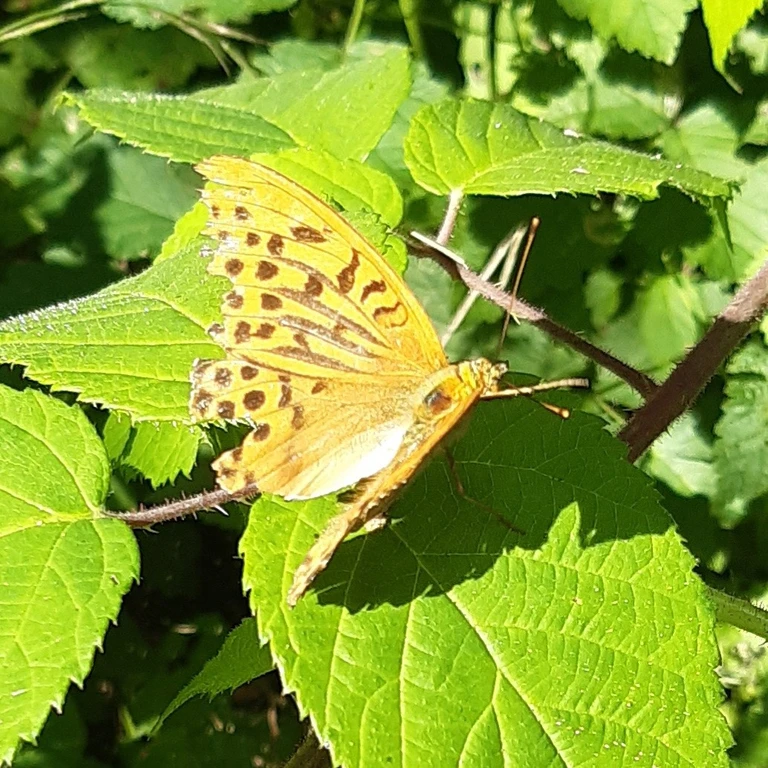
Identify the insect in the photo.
Argynnis paphia
